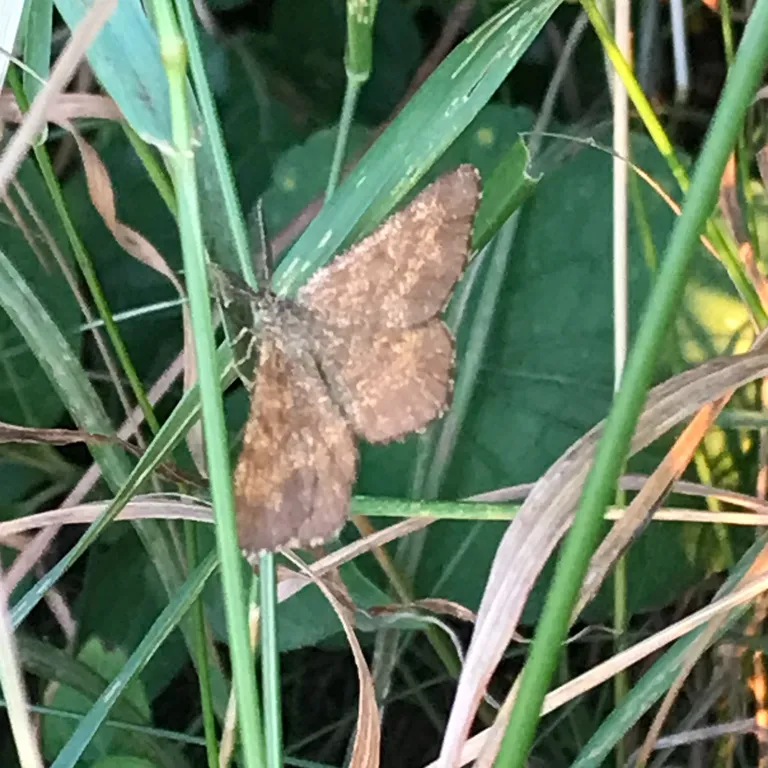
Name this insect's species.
Ematurga atomaria
